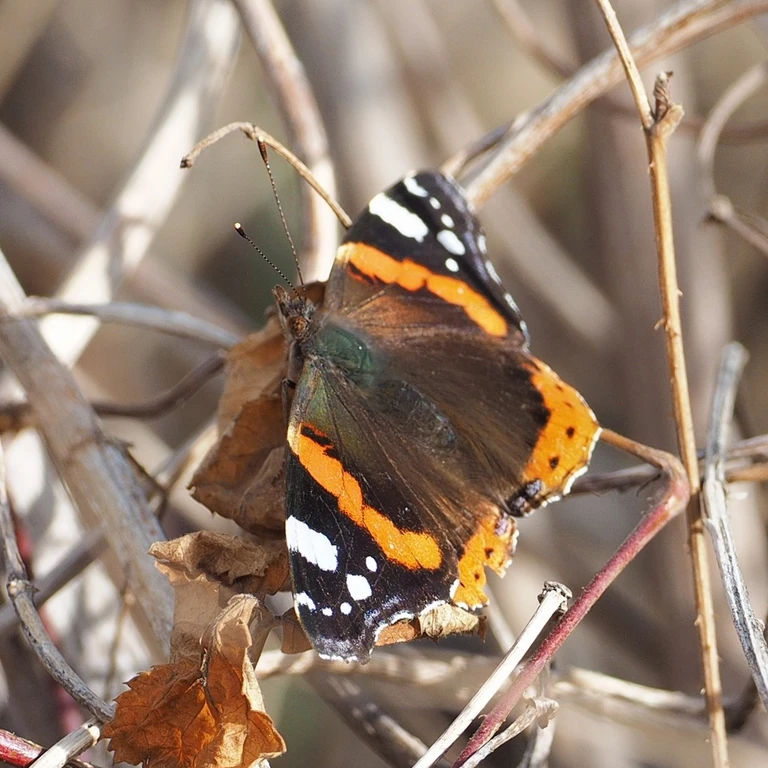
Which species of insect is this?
Vanessa atalanta
